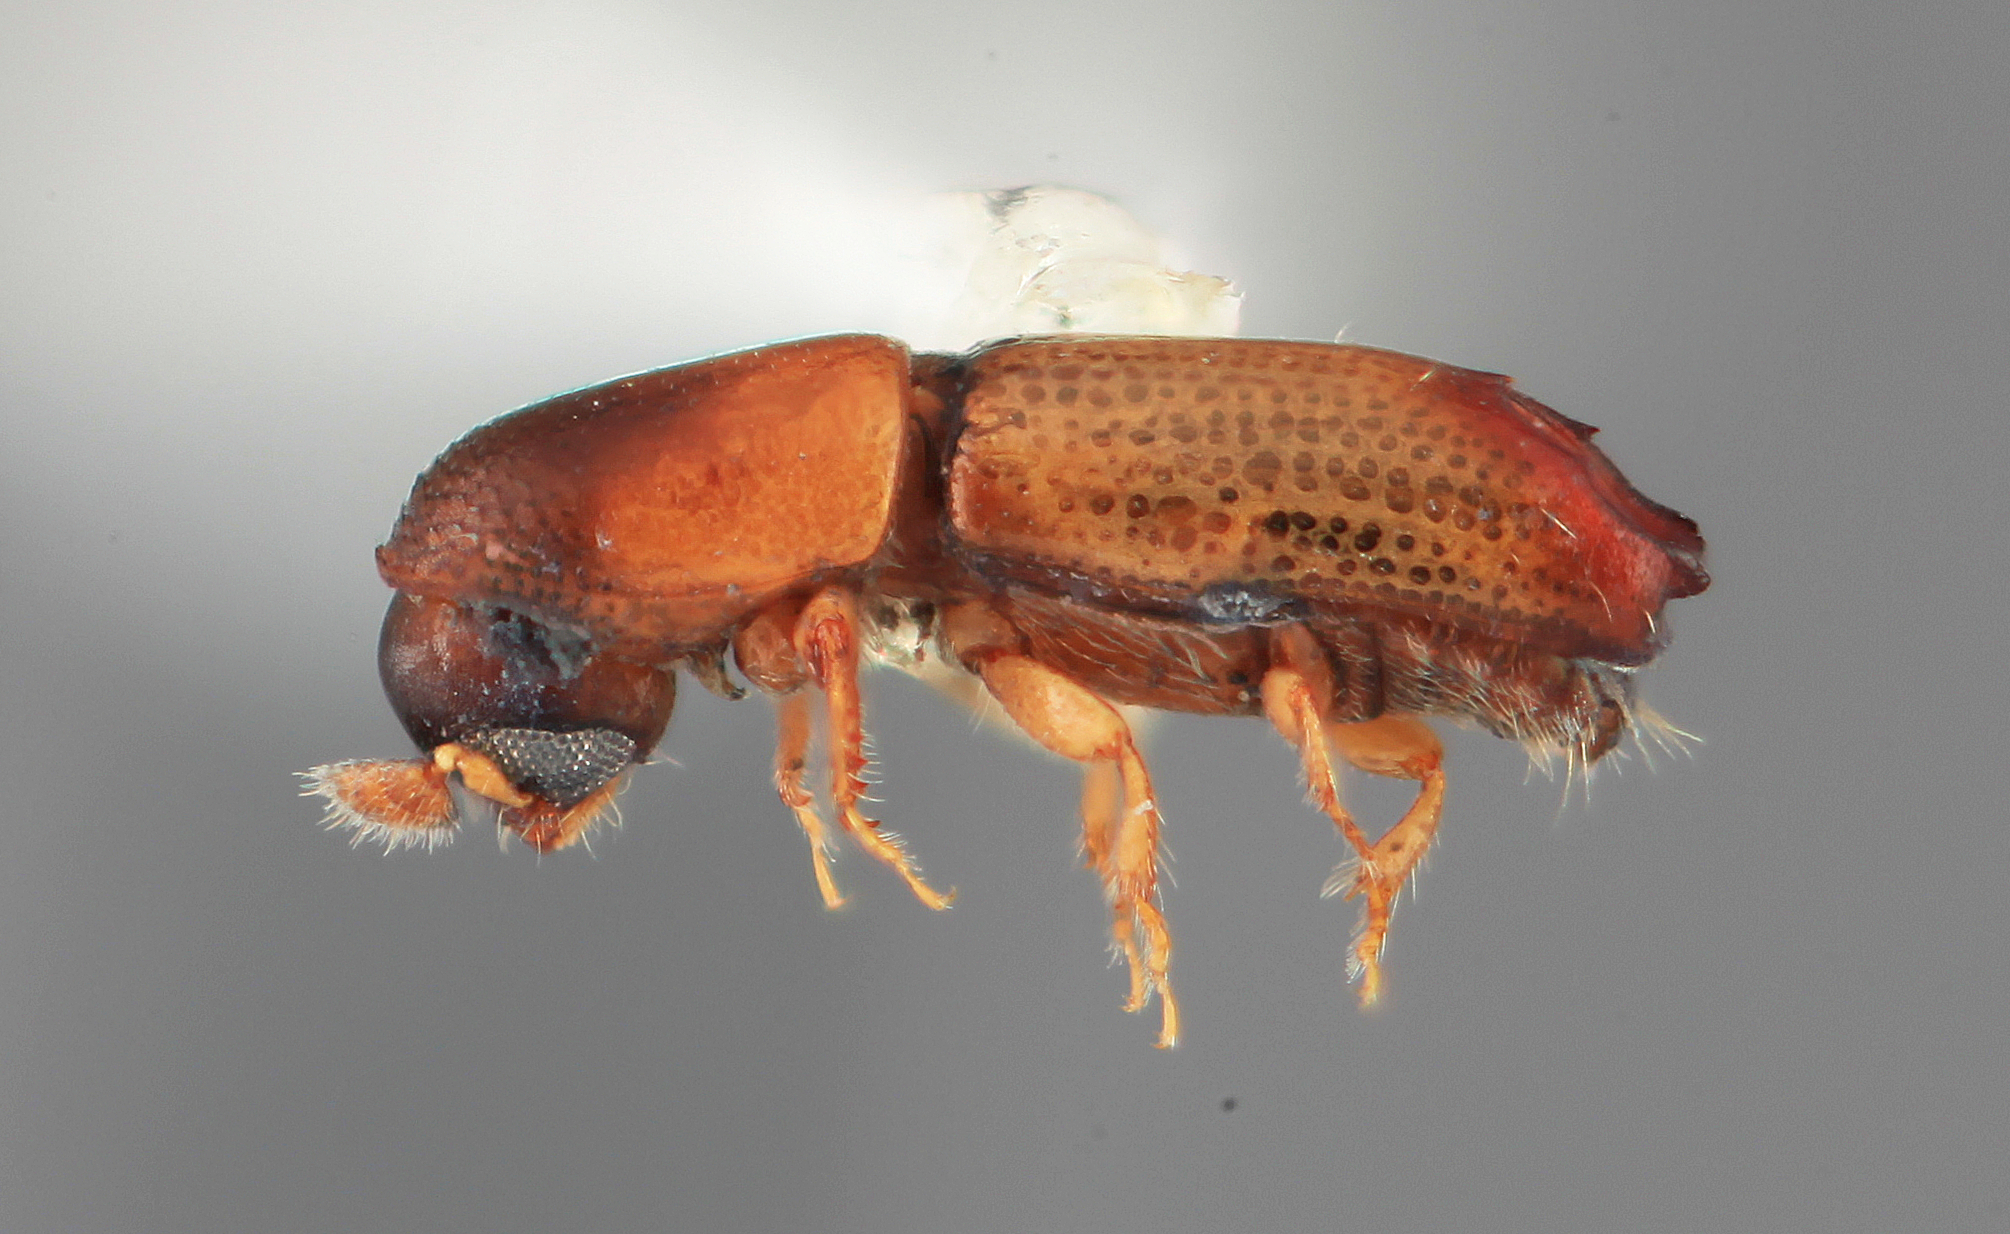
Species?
Tricolus angustatus
